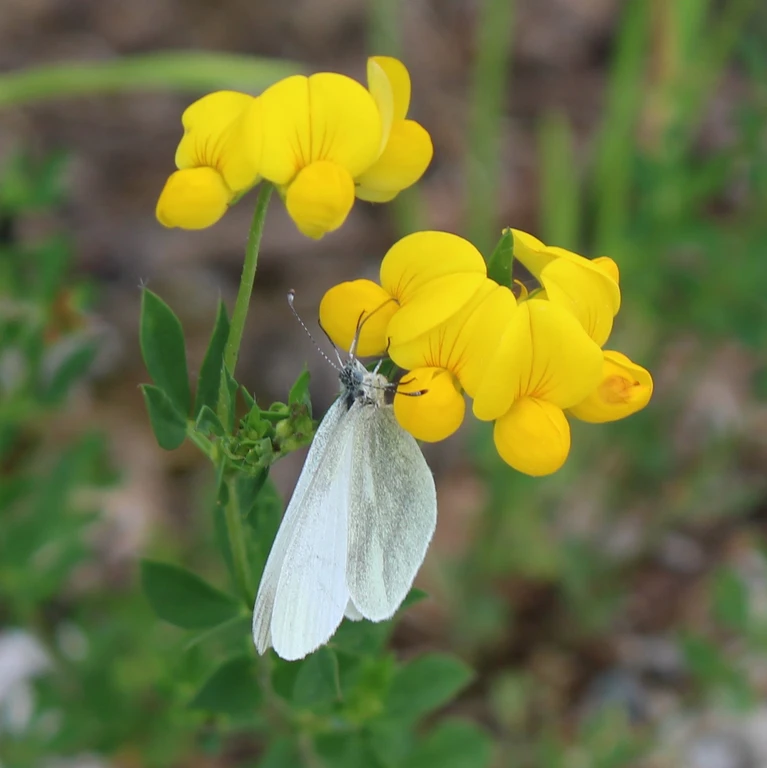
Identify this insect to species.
Leptidea sinapis/juvernica
